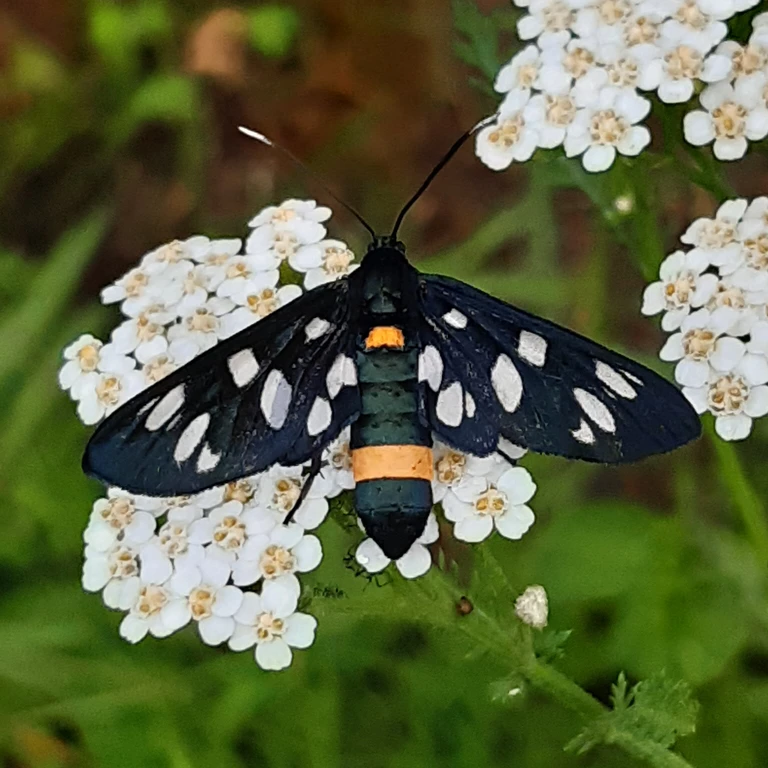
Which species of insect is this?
Amata phegea
